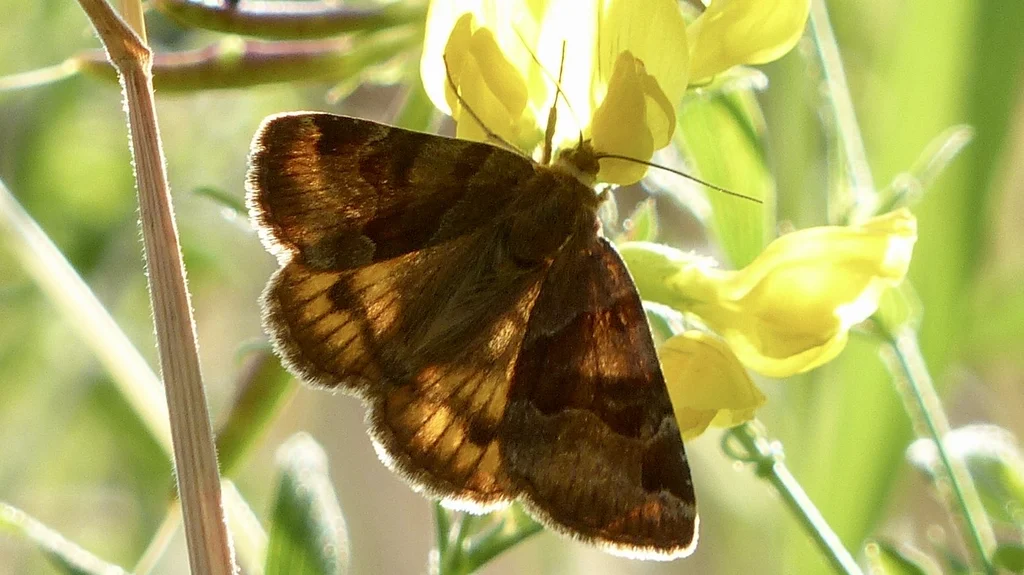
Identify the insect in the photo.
Euclidia glyphica
